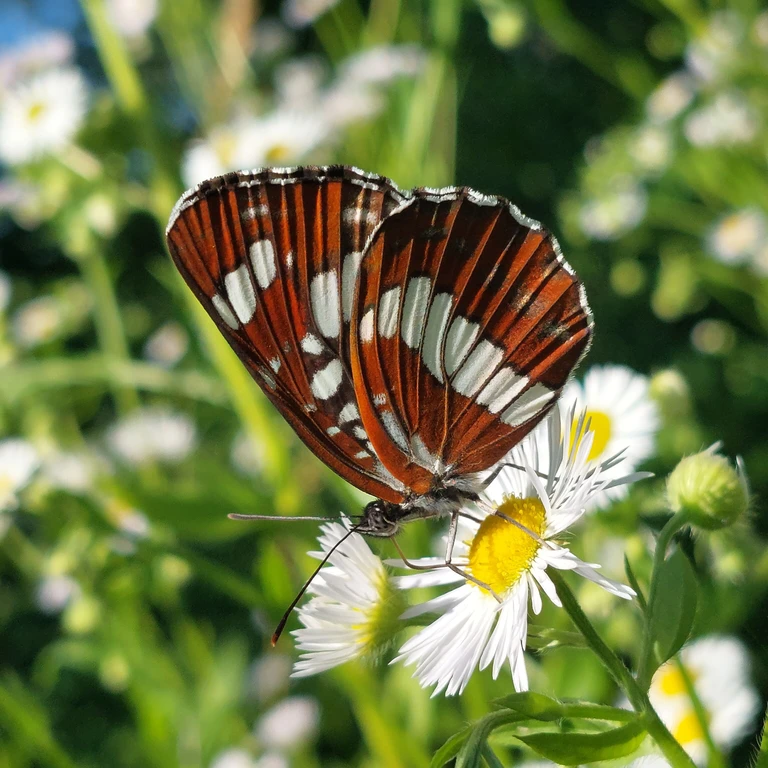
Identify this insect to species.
Neptis rivularis
